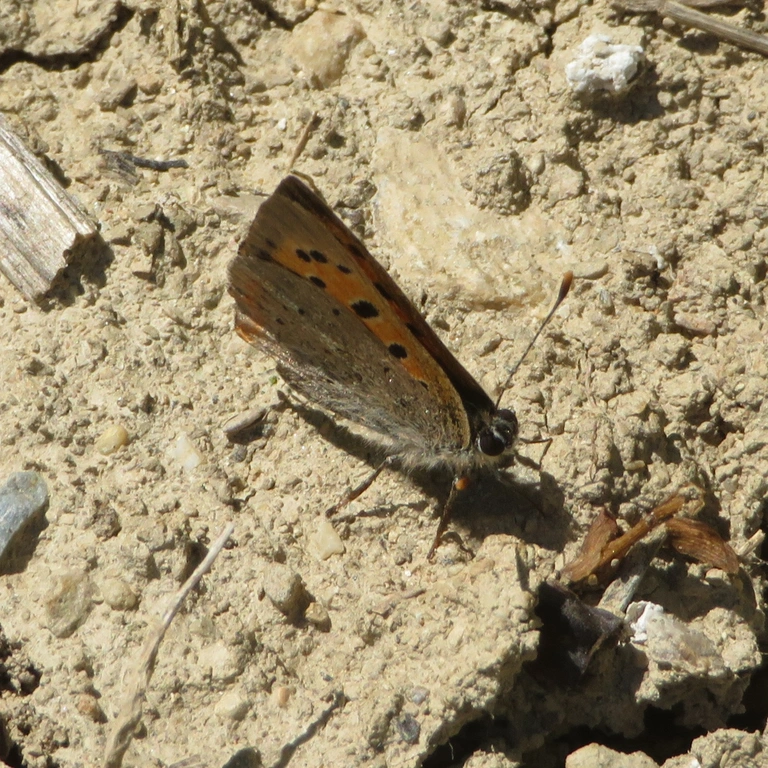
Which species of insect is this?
Lycaena phlaeas
